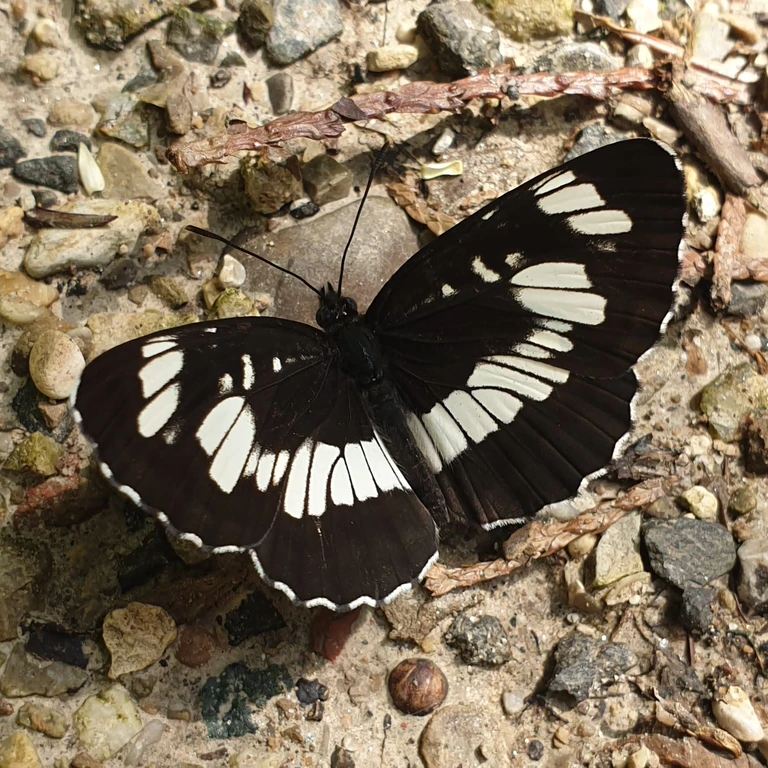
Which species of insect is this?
Neptis rivularis
